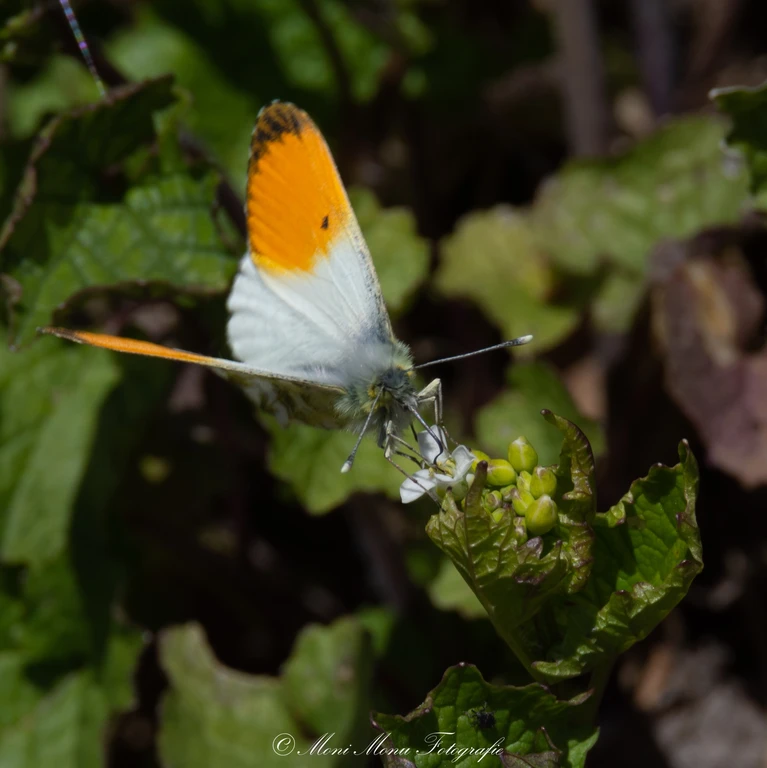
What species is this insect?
Anthocharis cardamines
